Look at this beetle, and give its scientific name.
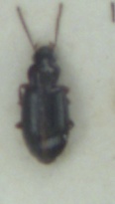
Bradycellus ruficollis
